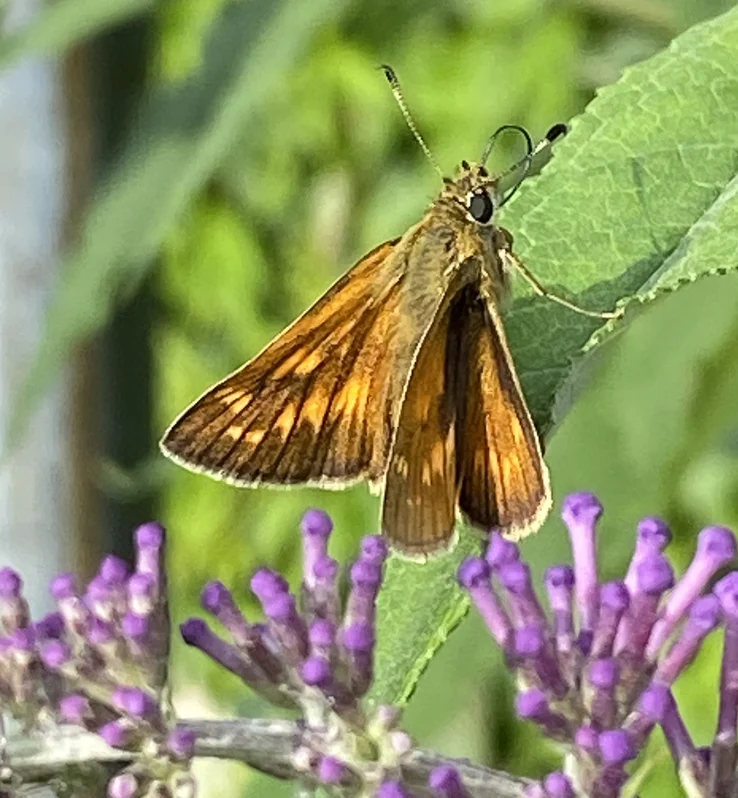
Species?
Ochlodes sylvanus (also Ochlodes venata)
